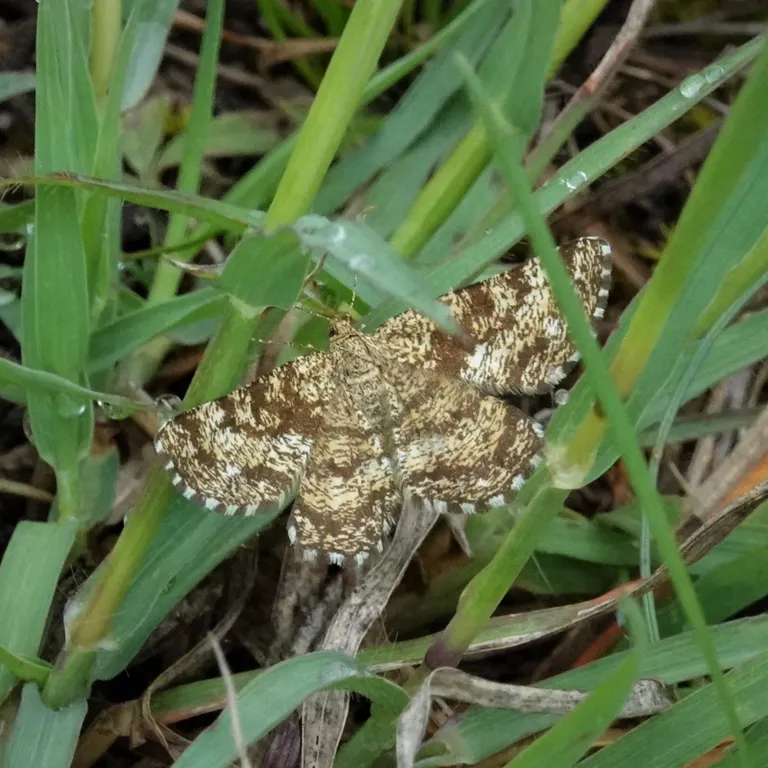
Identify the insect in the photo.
Ematurga atomaria
